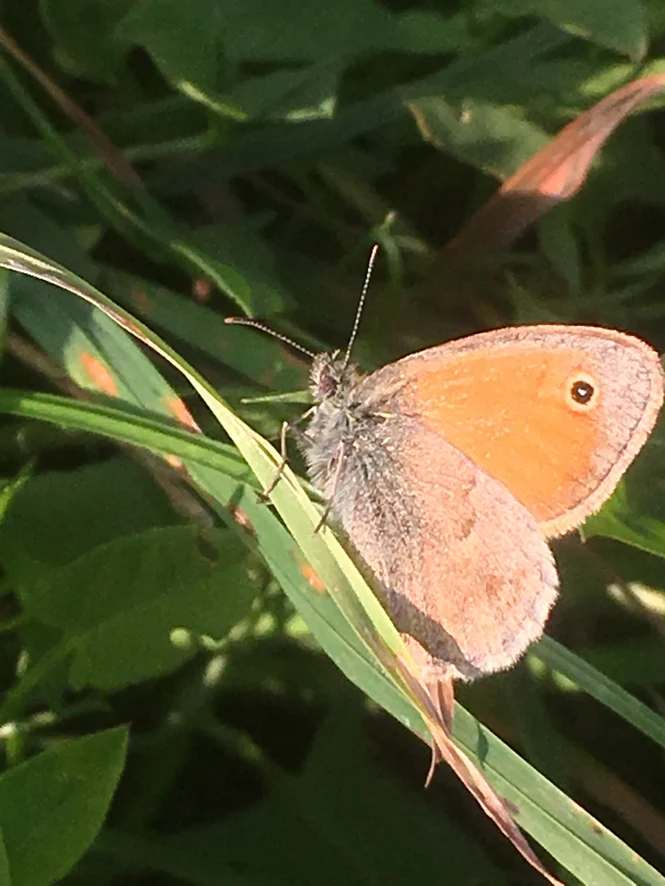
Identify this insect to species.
Coenonympha pamphilus
